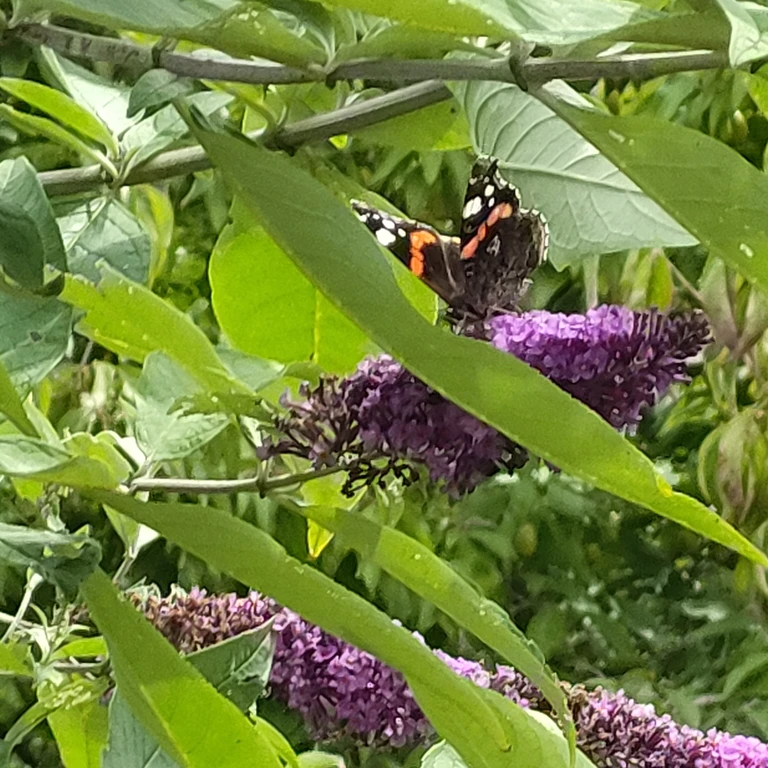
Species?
Vanessa atalanta
